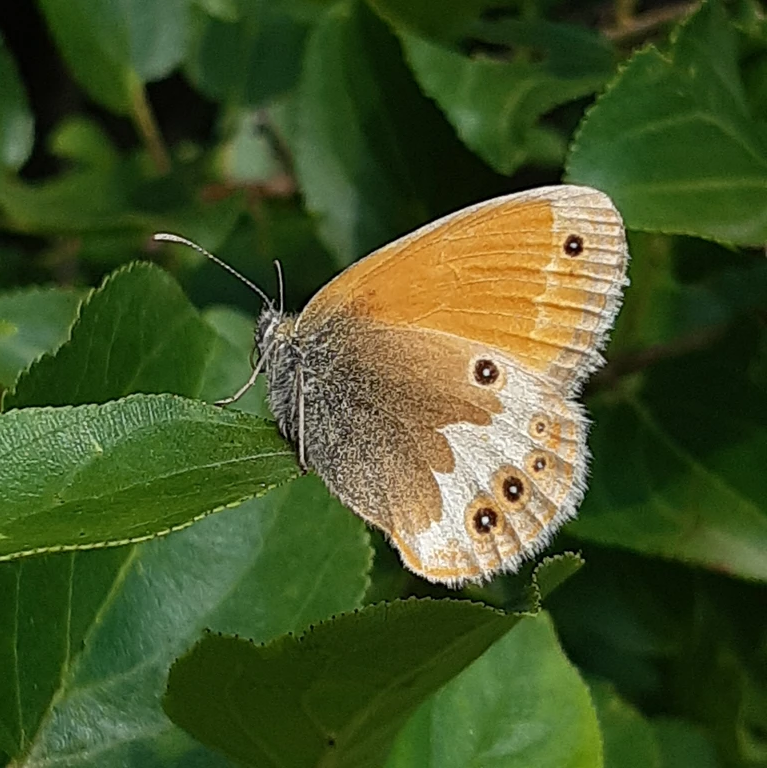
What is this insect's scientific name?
Coenonympha arcania
